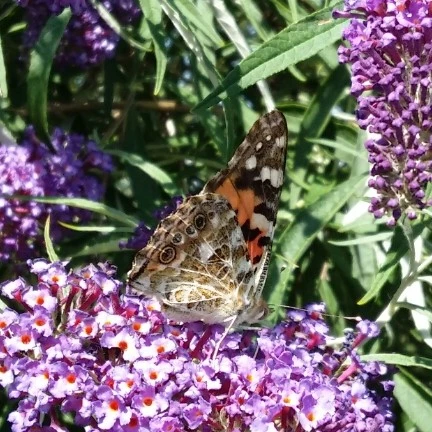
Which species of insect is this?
Vanessa cardui
